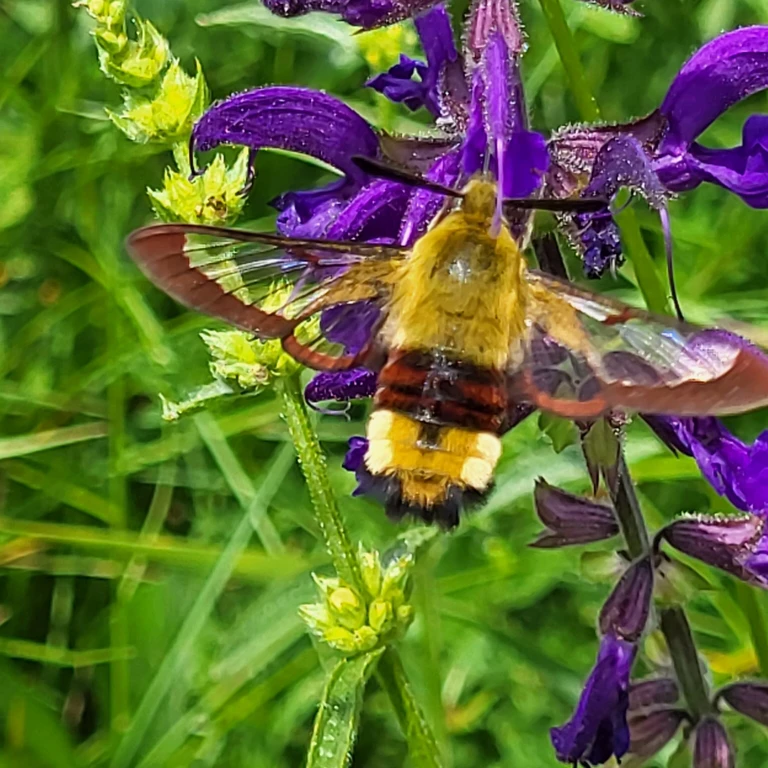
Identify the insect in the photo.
Hemaris fuciformis
